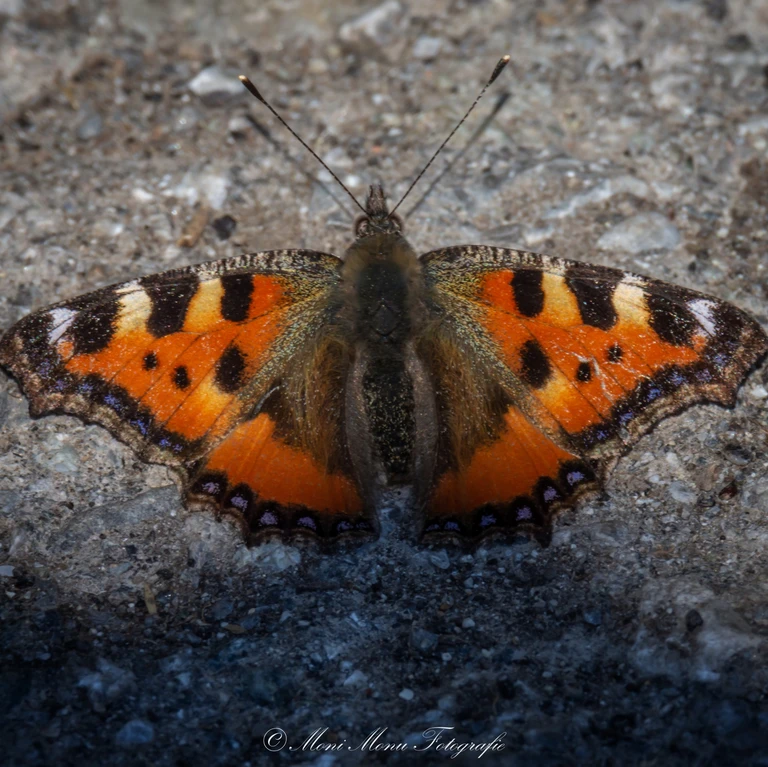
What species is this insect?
Aglais urticae
